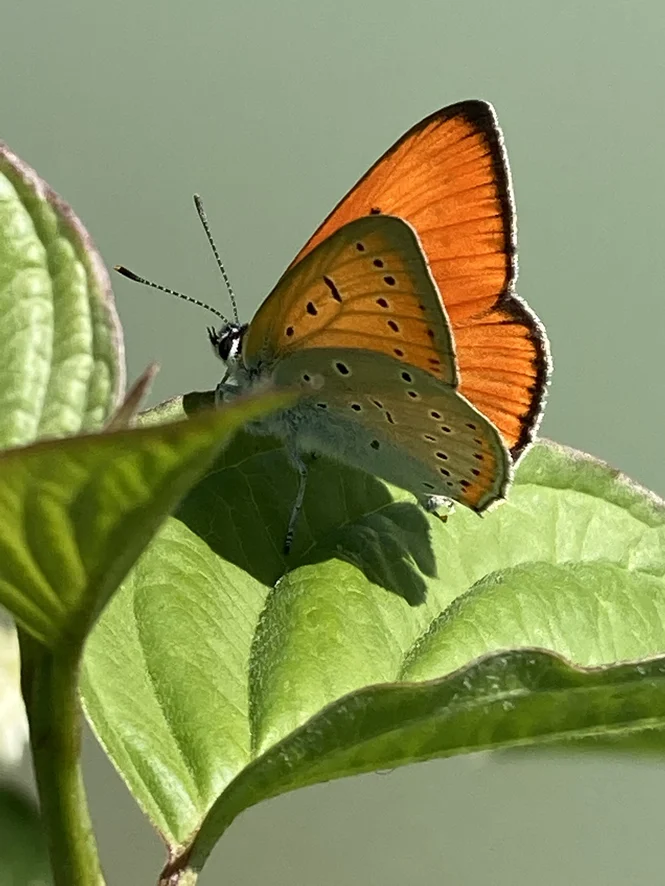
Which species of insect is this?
Lycaena dispar
